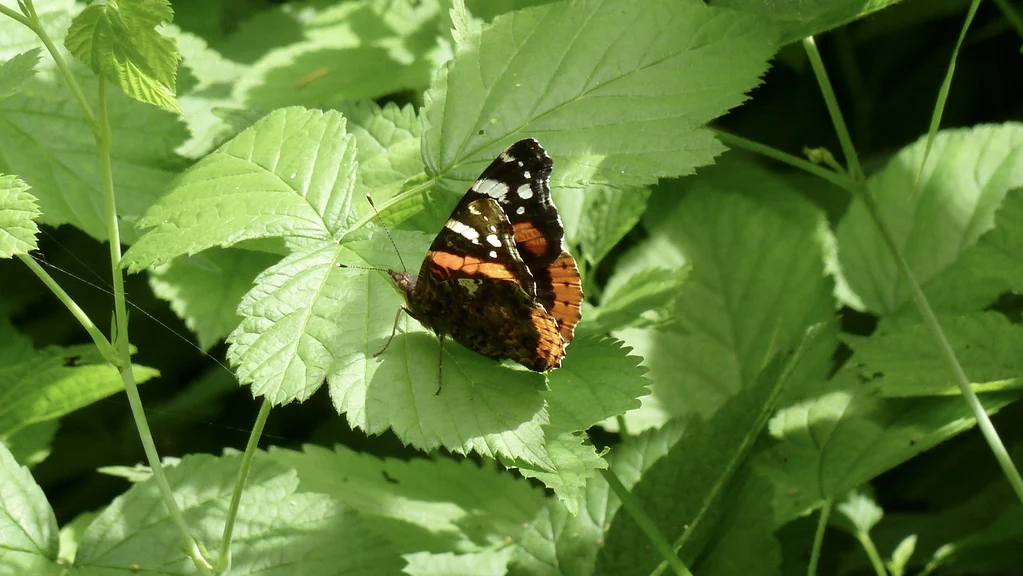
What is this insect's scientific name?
Vanessa atalanta
